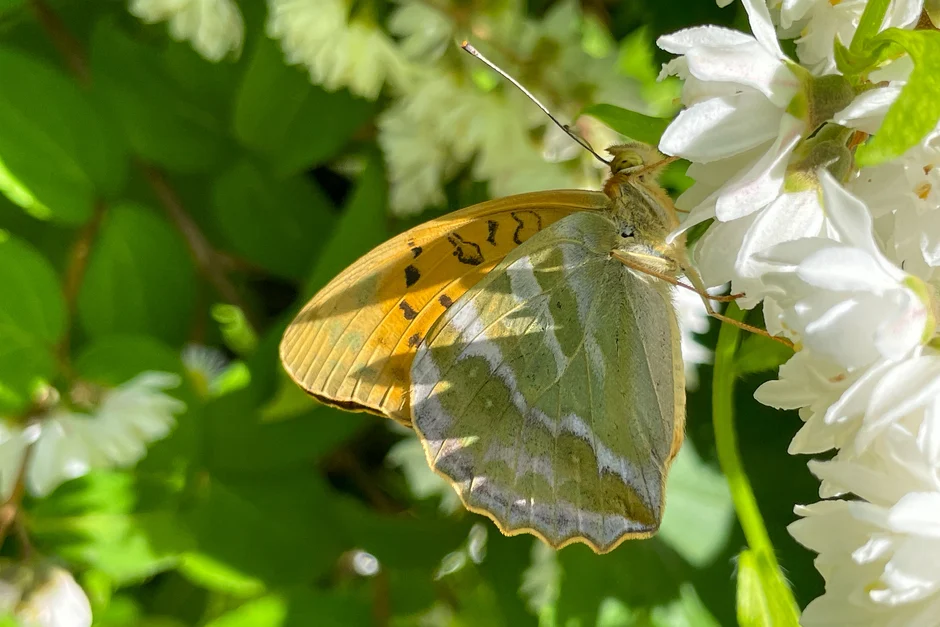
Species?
Argynnis paphia
